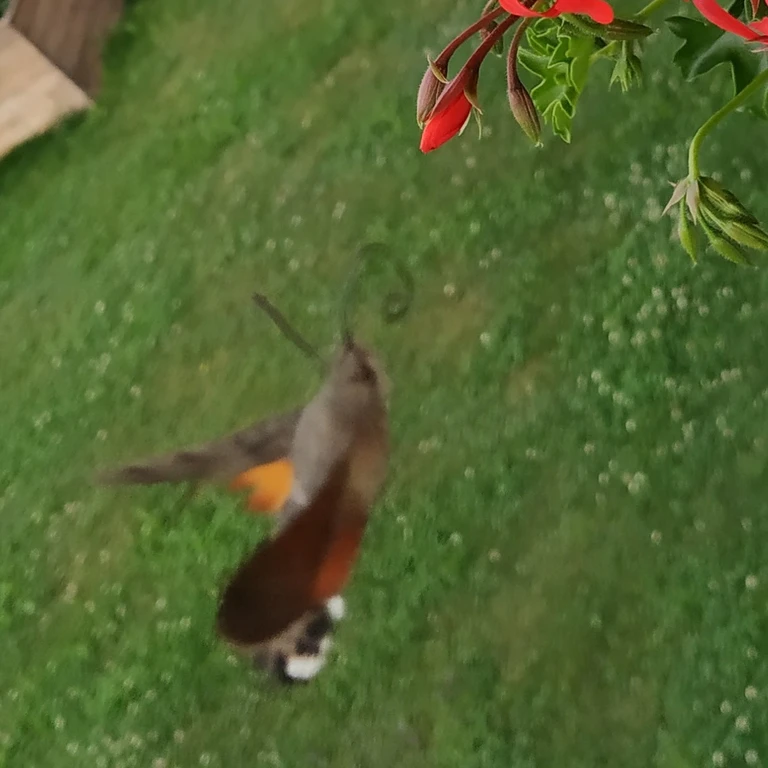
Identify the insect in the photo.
Macroglossum stellatarum
